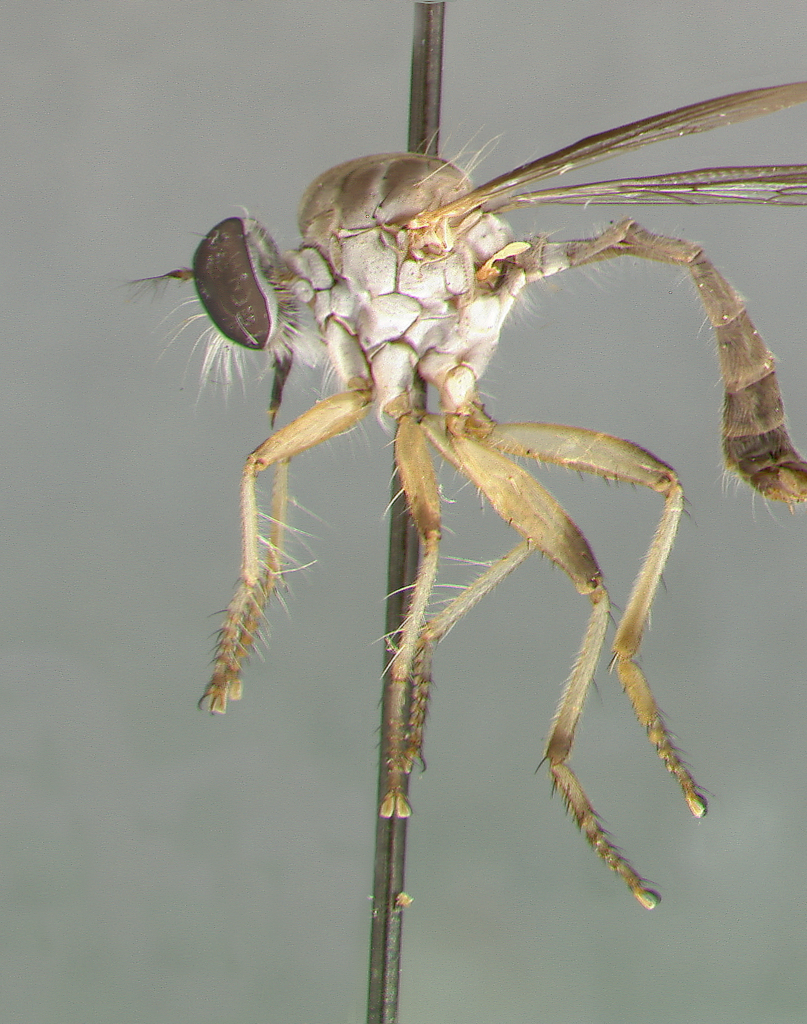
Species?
Ommatius gemma
